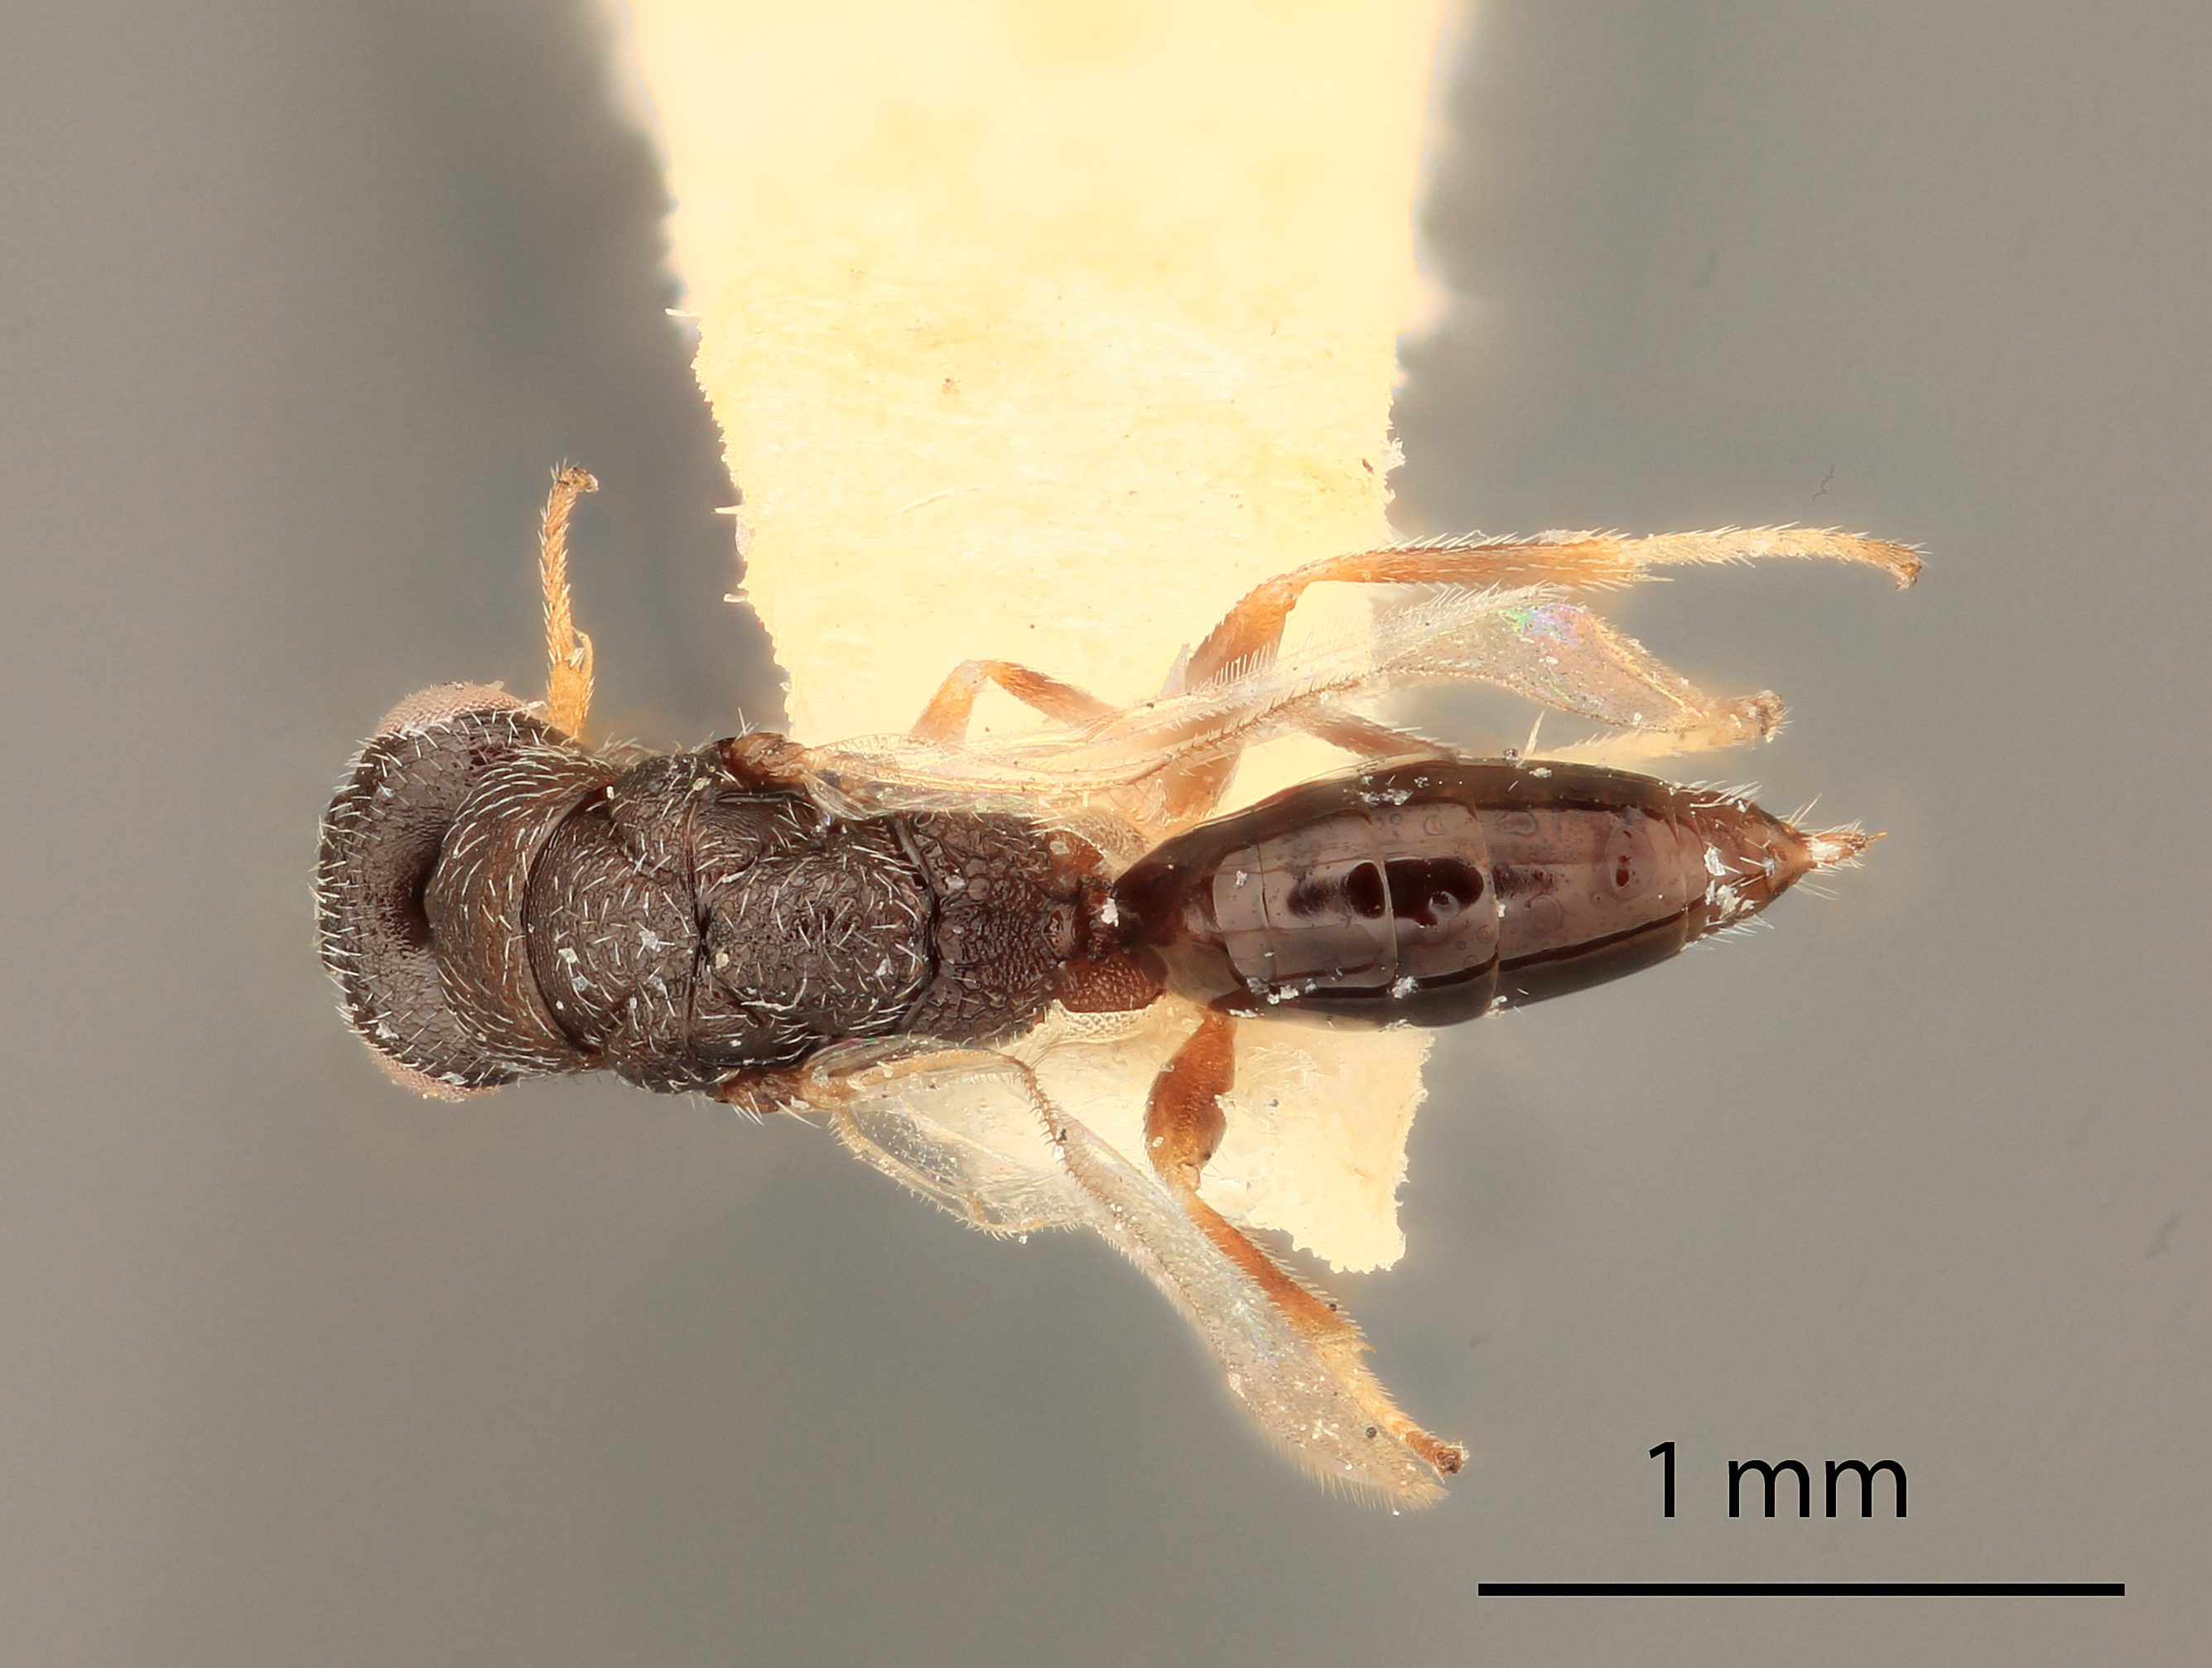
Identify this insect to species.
Eurytomocharis planitiae
